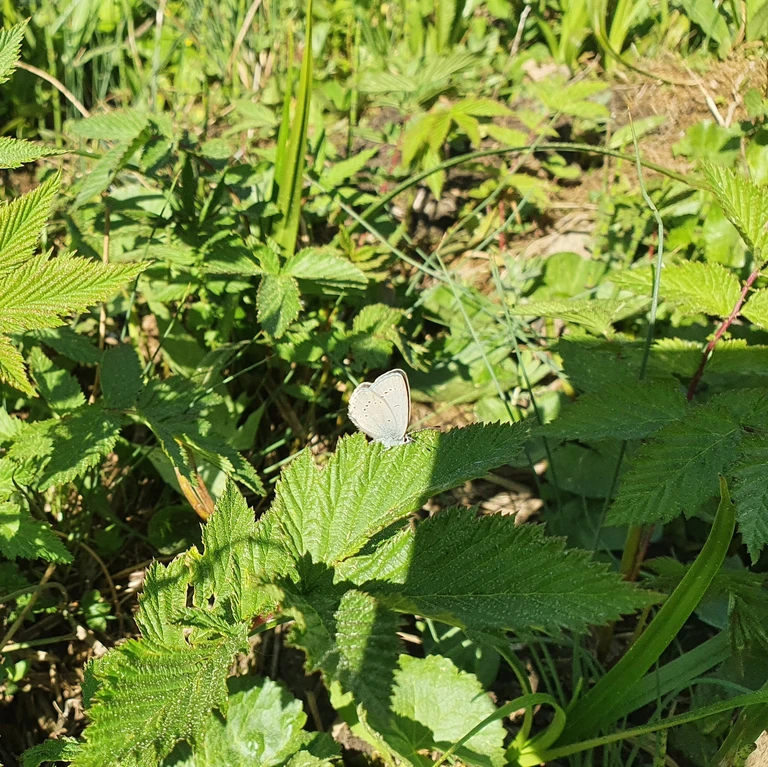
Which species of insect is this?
Cupido minimus
